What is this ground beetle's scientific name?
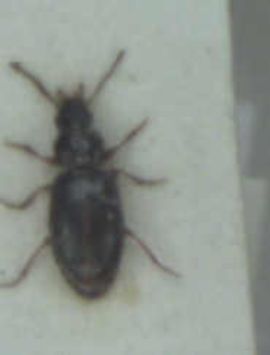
Bradycellus ruficollis
